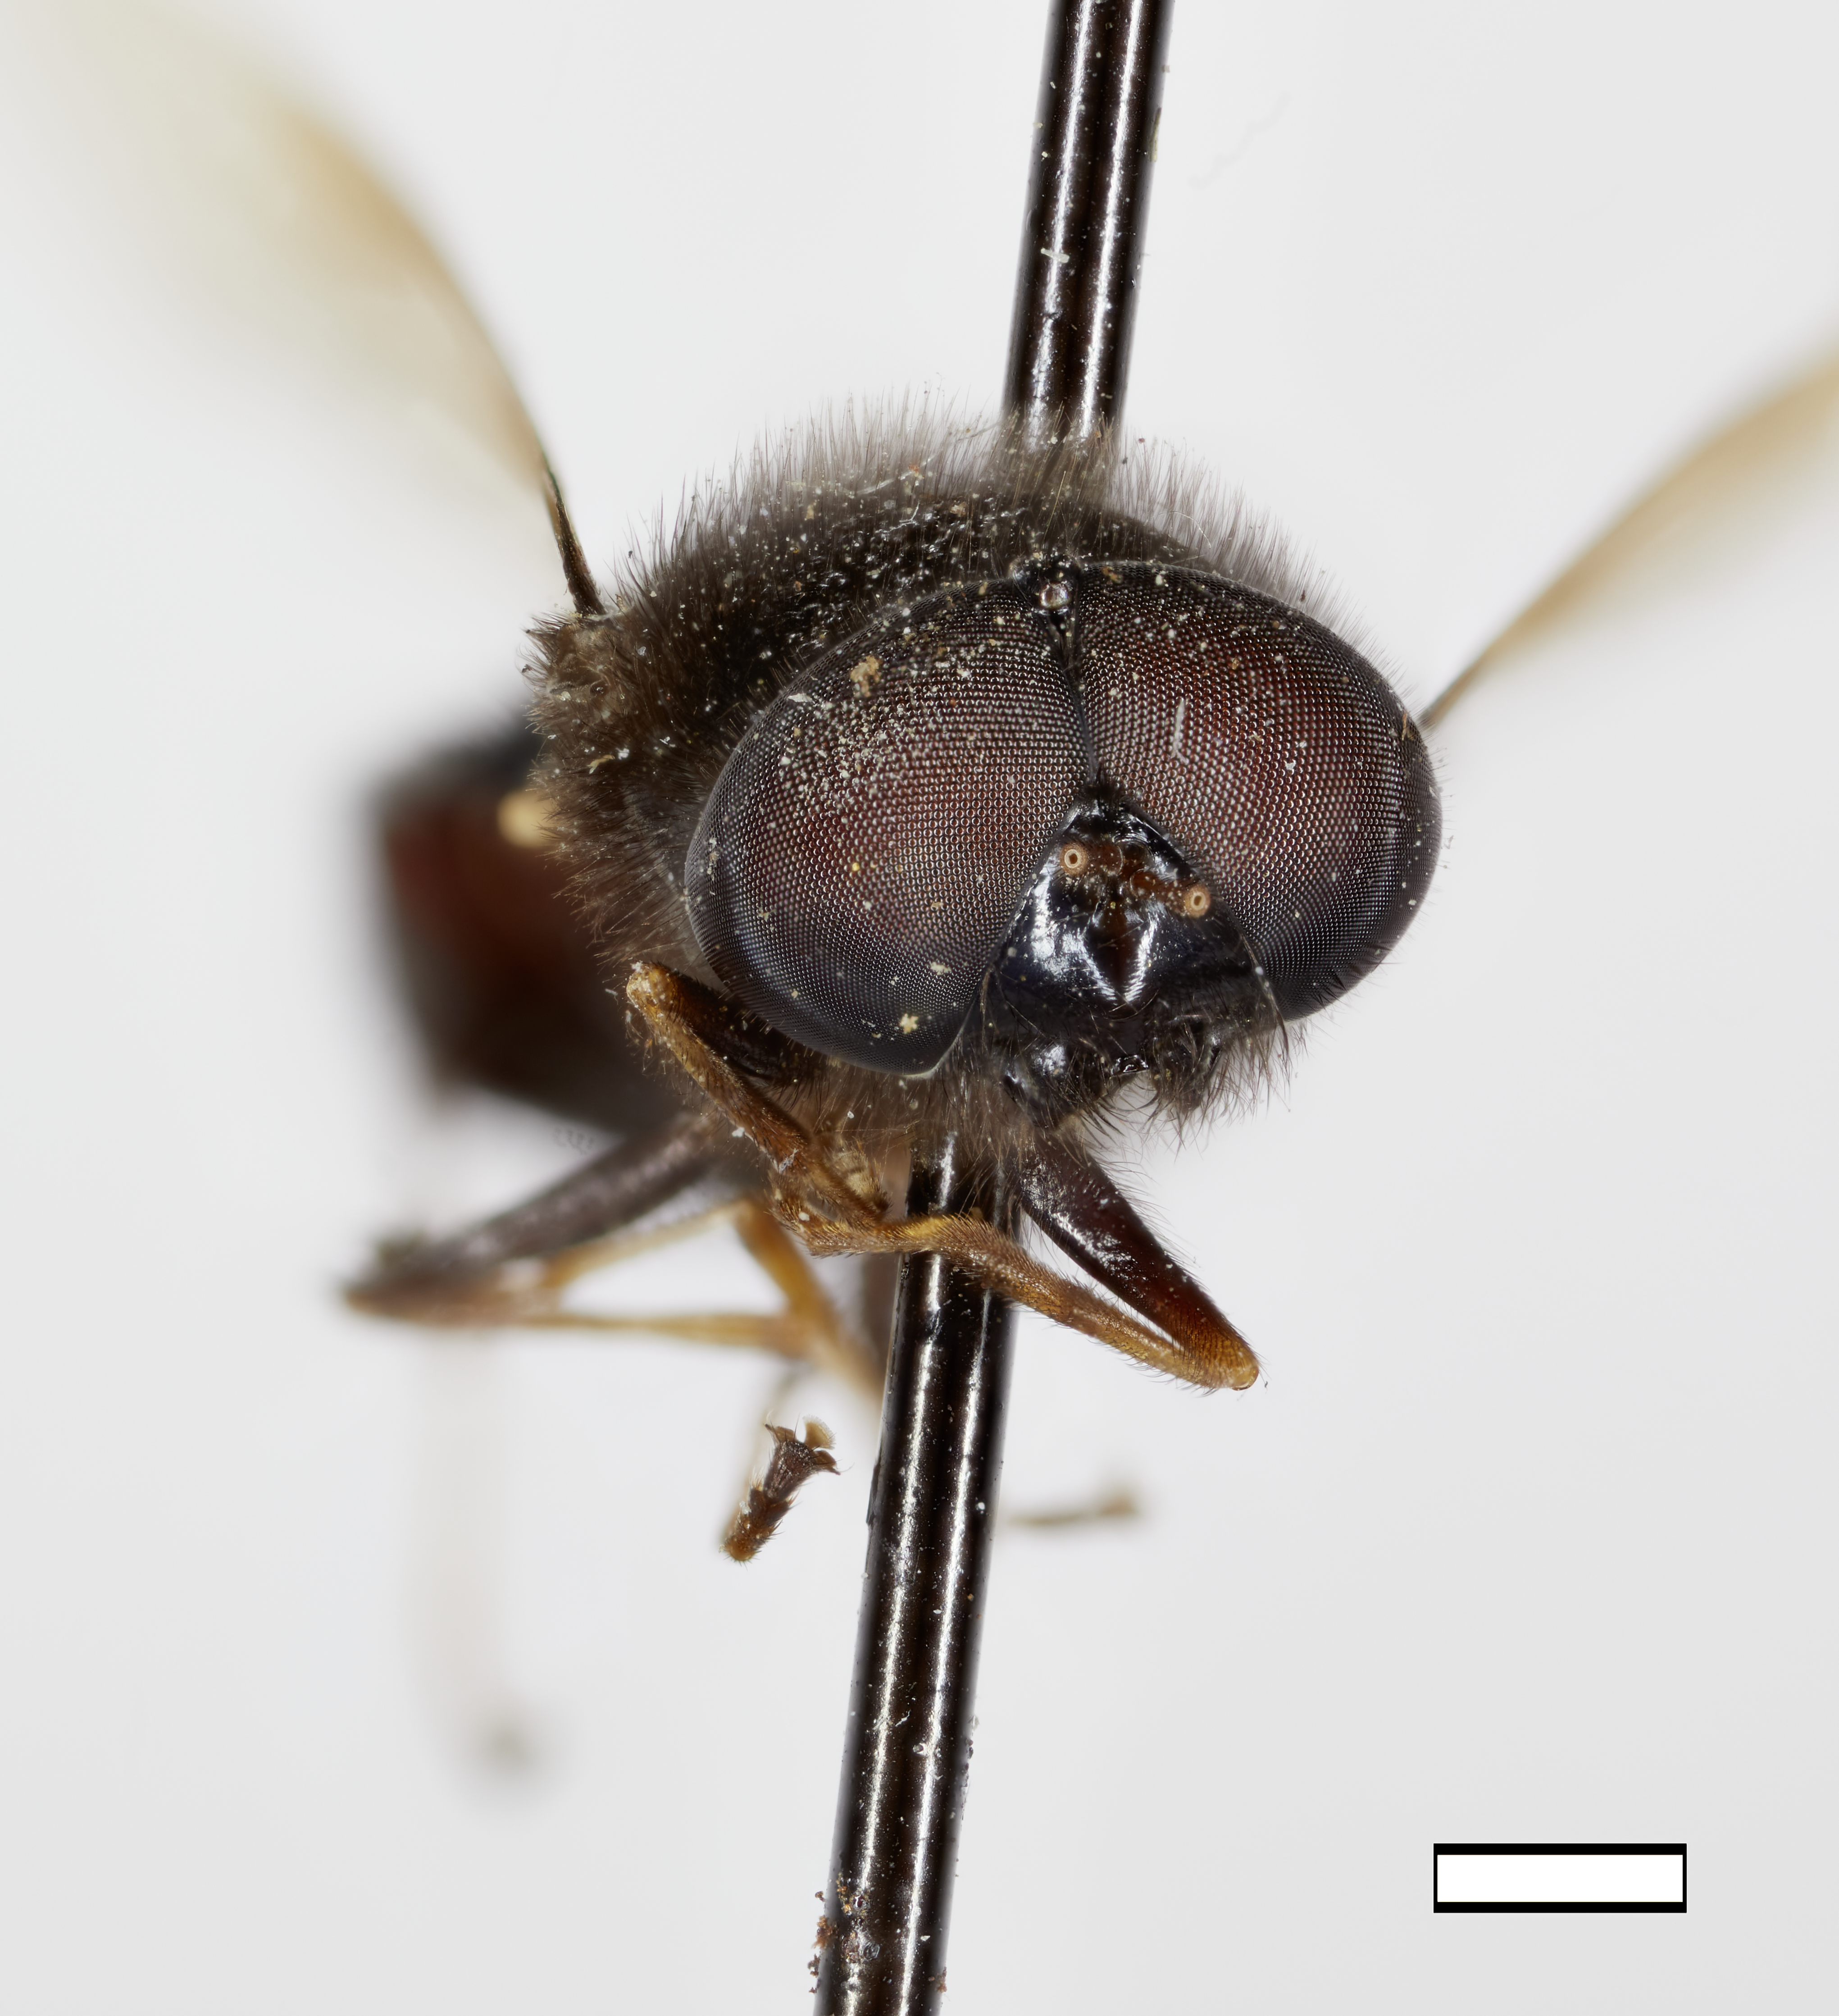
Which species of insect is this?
Eulalia subobscura
